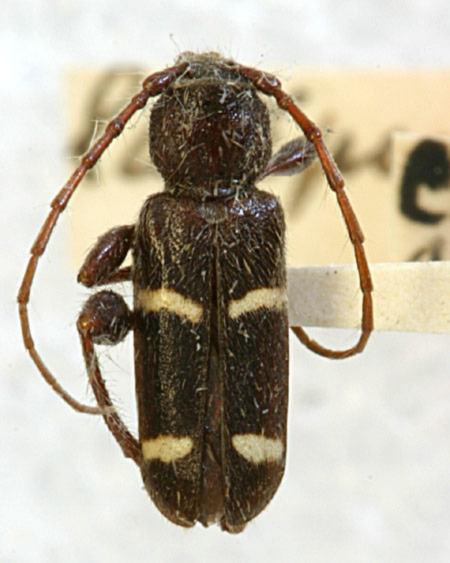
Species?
Phymatodes latipennis (also Phymatodes varius)
